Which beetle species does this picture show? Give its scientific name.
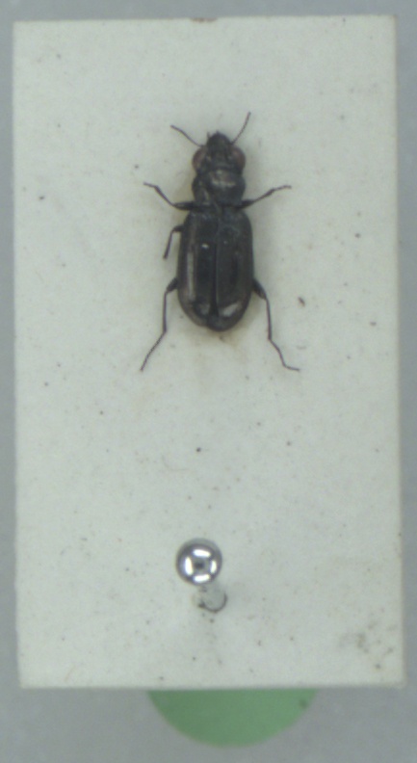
Notiophilus aquaticus
